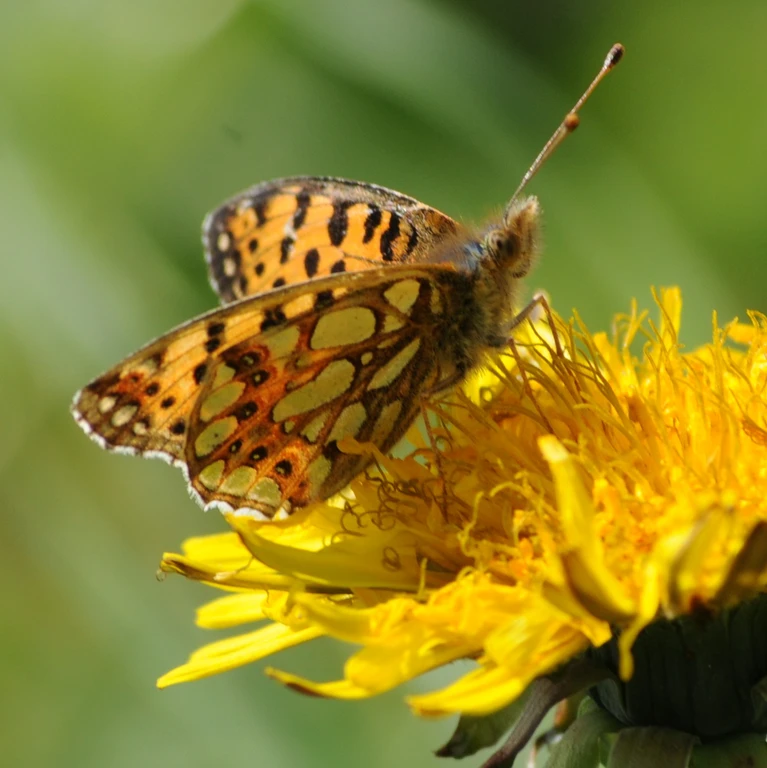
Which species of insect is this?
Issoria lathonia
